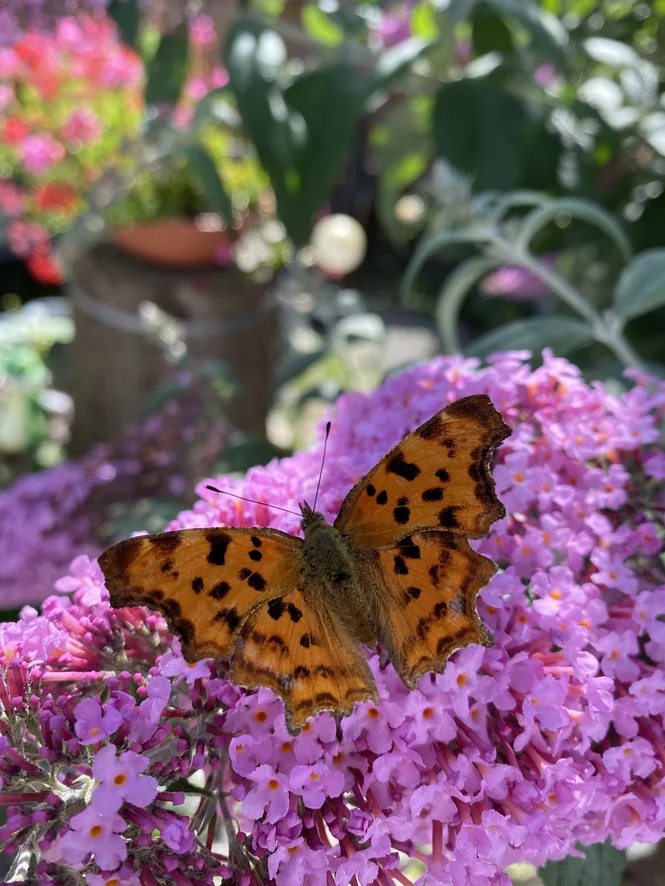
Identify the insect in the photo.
Polygonia c-album
